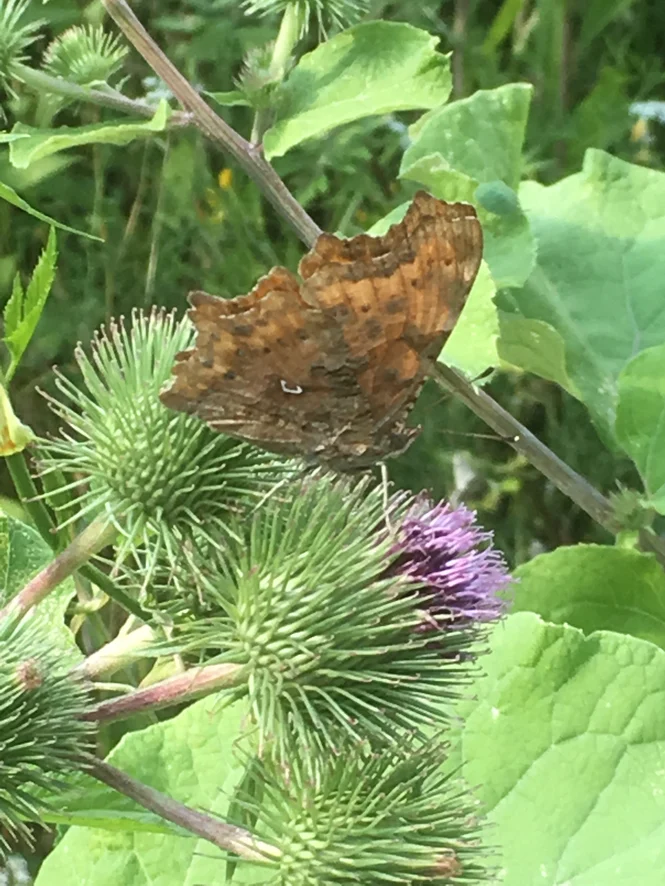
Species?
Polygonia c-album
